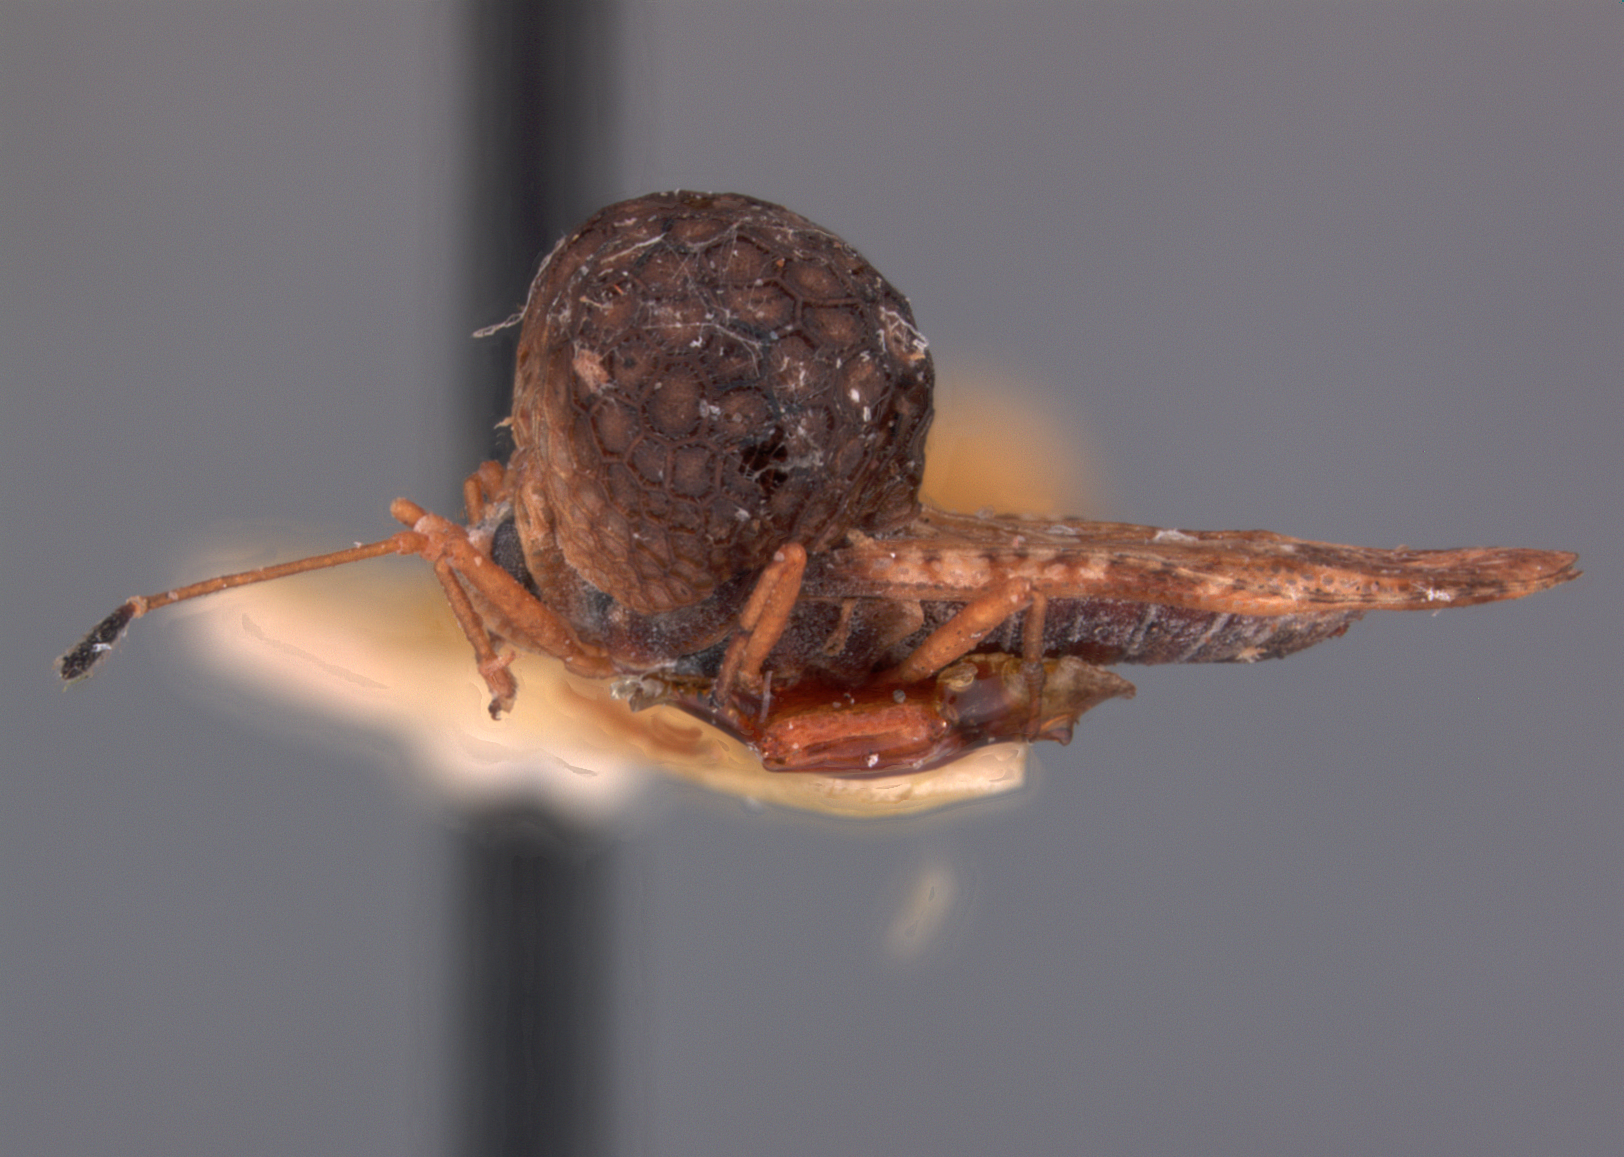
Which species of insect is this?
Diplocysta nubila
